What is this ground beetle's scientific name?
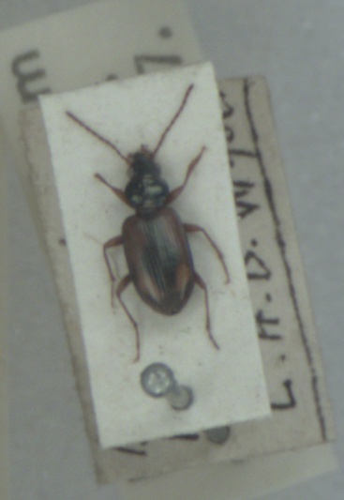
Bembidion maritimum
